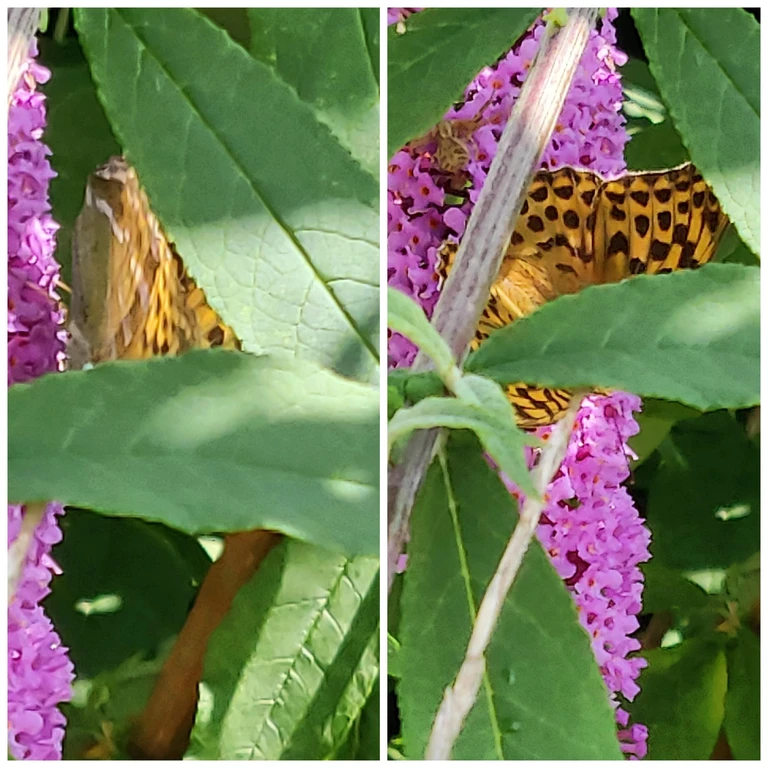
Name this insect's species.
Argynnis paphia
